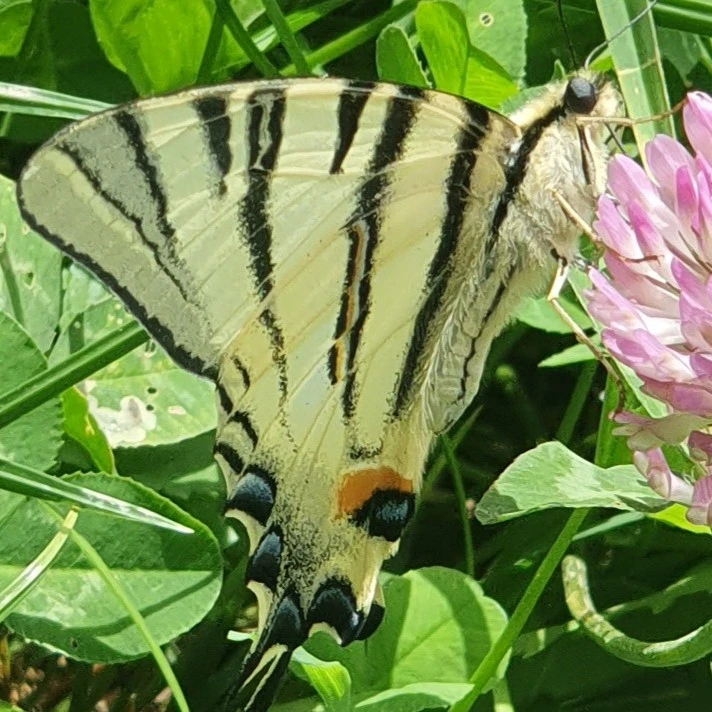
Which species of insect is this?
Iphiclides podalirius
